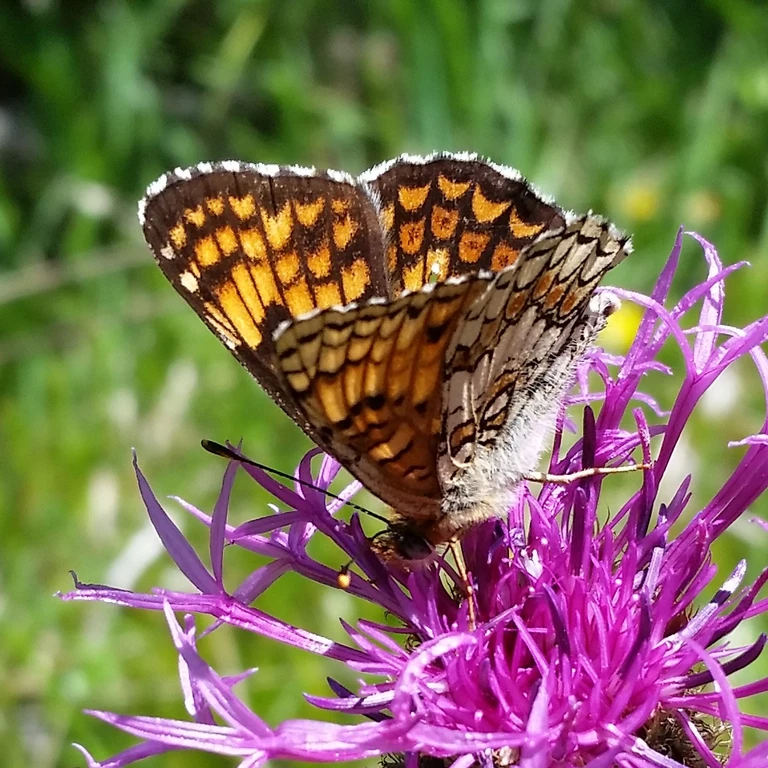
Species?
Melitaea phoebe
